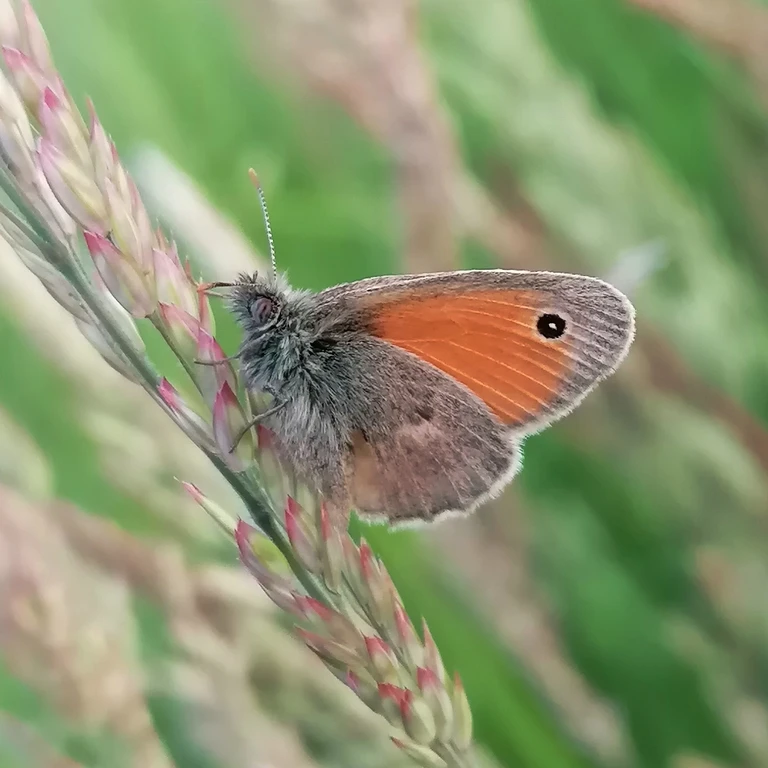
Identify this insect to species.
Coenonympha pamphilus
